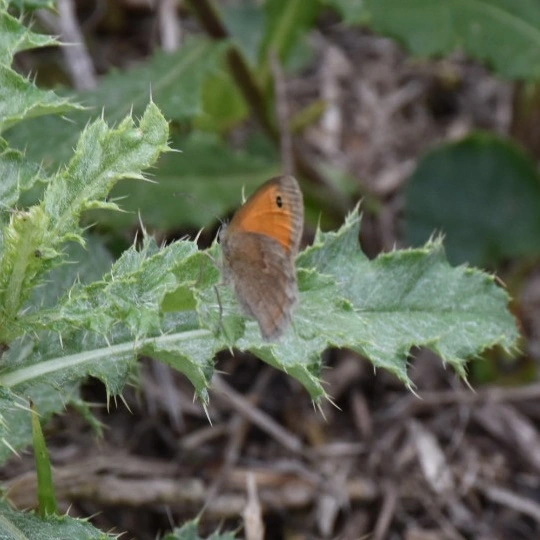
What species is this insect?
Coenonympha pamphilus
